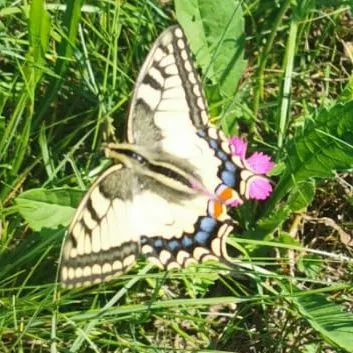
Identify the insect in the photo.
Papilio machaon
